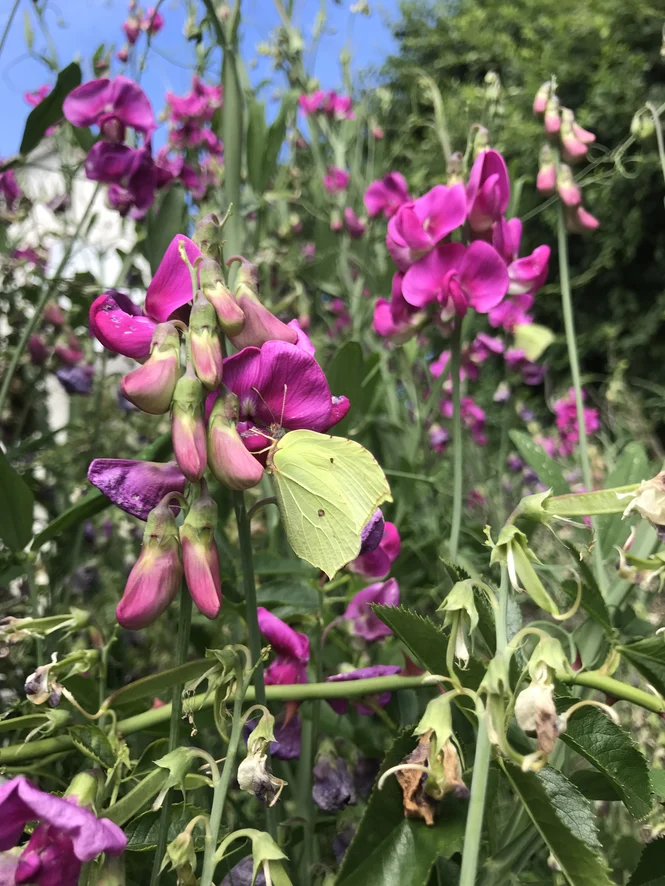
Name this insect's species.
Gonepteryx rhamni
